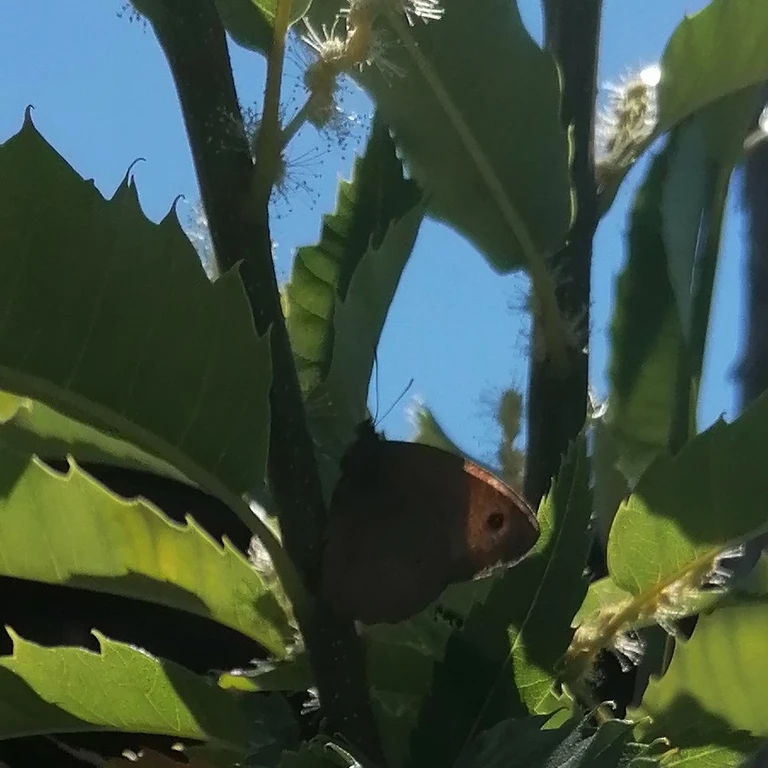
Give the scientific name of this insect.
Maniola jurtina
